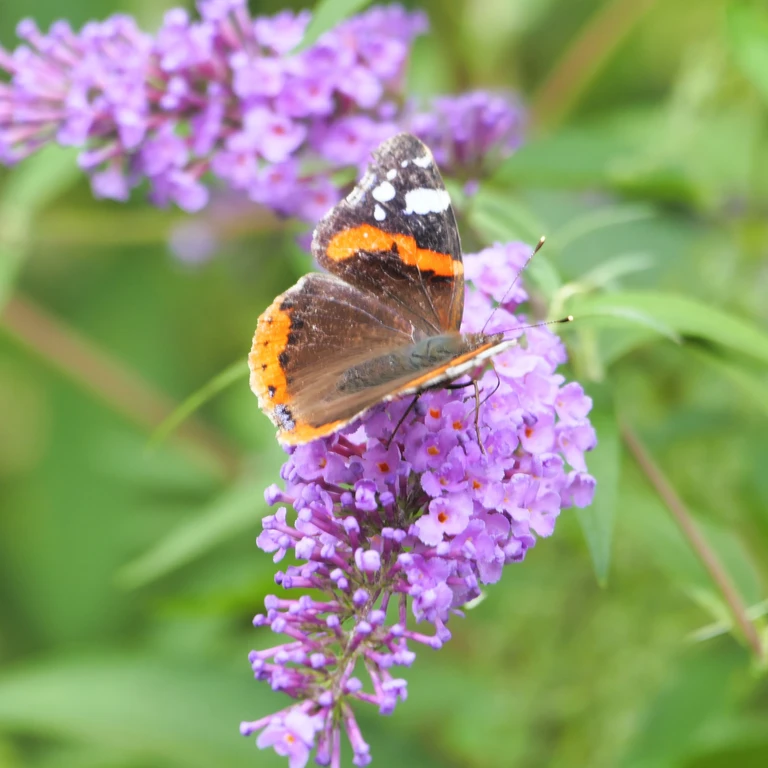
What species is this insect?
Vanessa atalanta
